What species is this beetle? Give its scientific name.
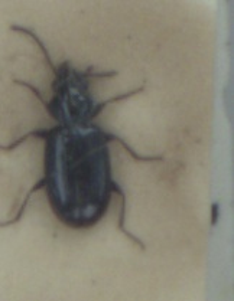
Bembidion minimum
